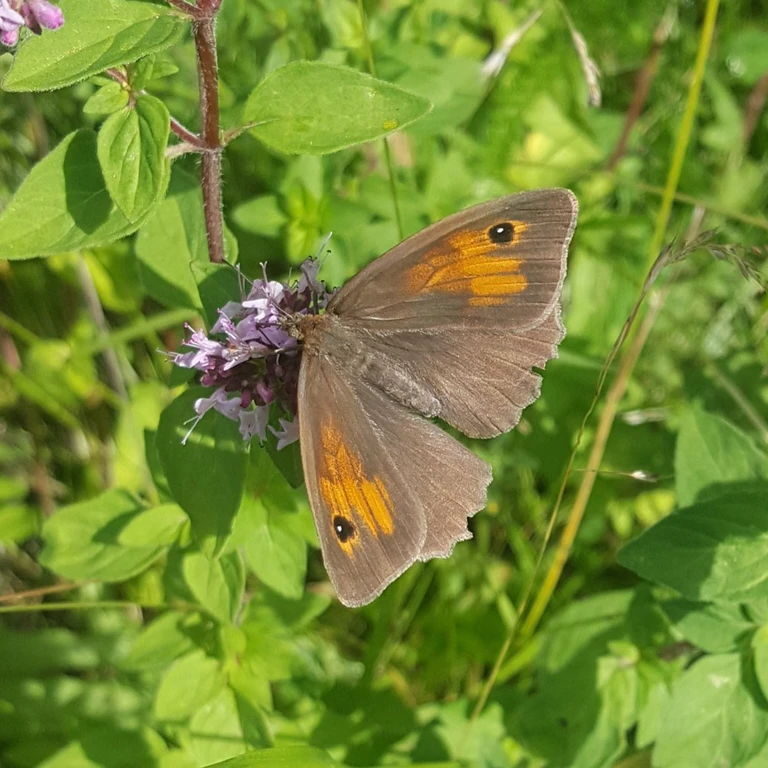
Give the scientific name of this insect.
Maniola jurtina
